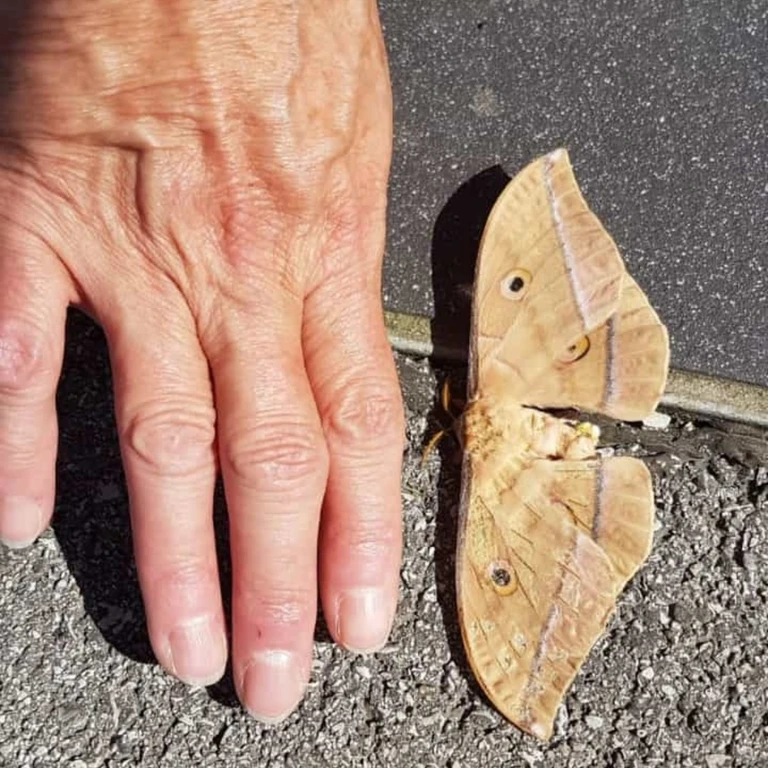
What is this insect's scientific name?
Antheraea yamamai
